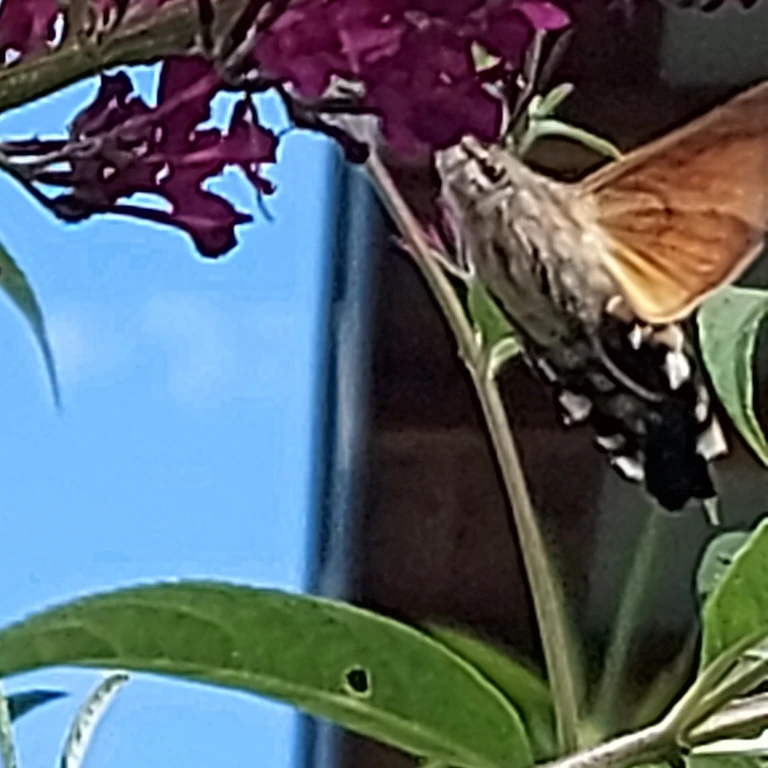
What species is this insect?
Macroglossum stellatarum
